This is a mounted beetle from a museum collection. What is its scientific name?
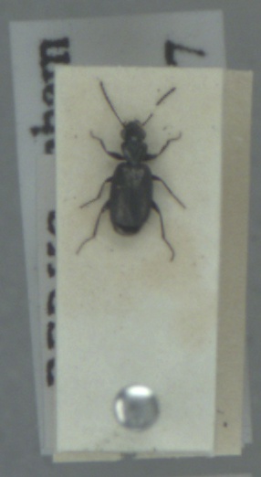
Syntomus foveatus
